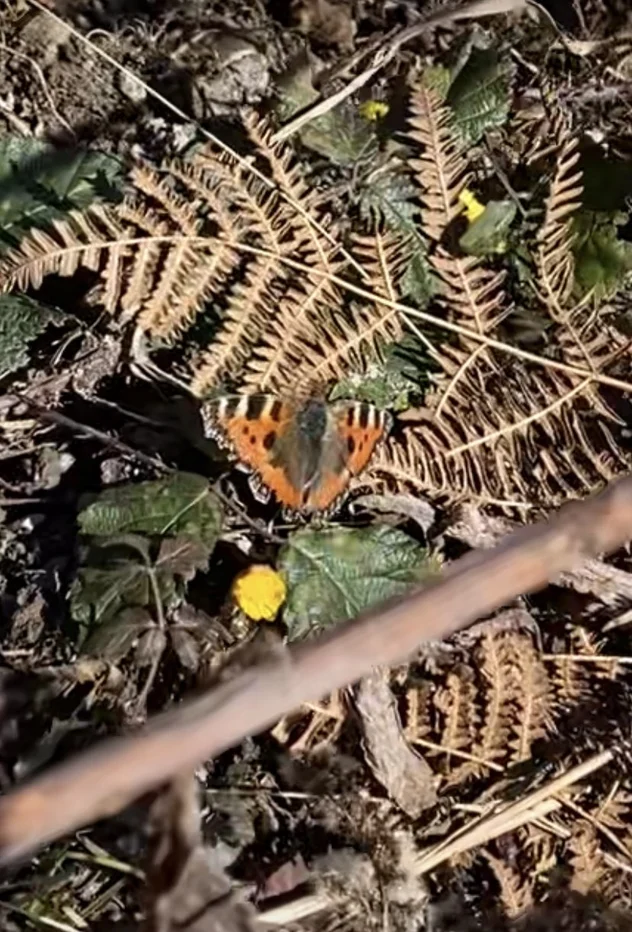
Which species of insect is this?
Aglais urticae
